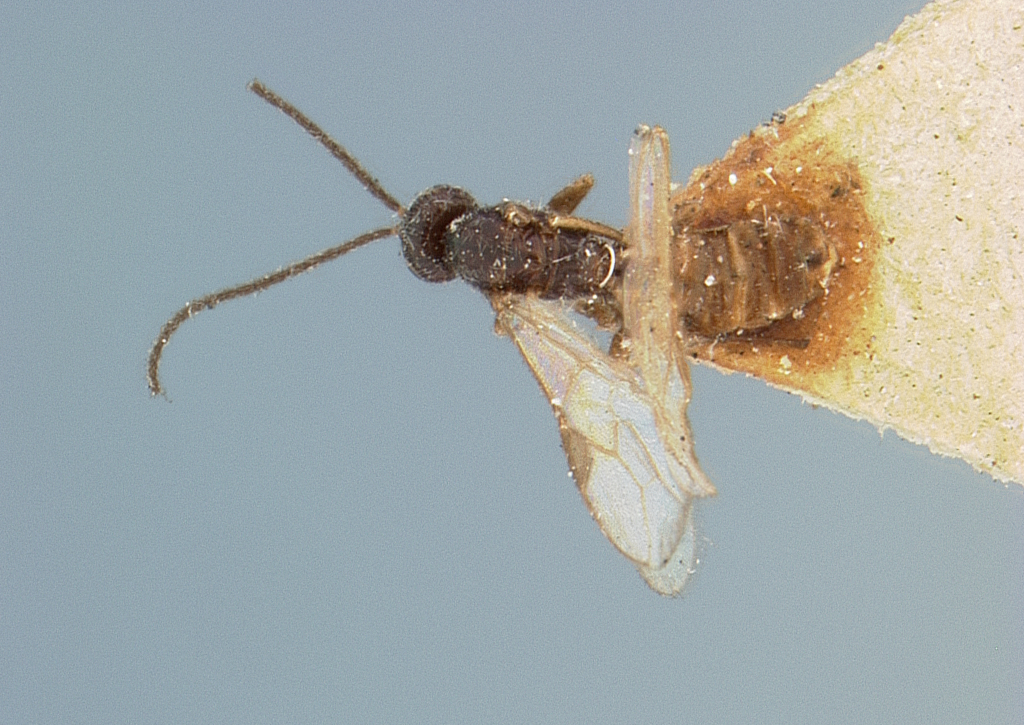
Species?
Bracon junci
